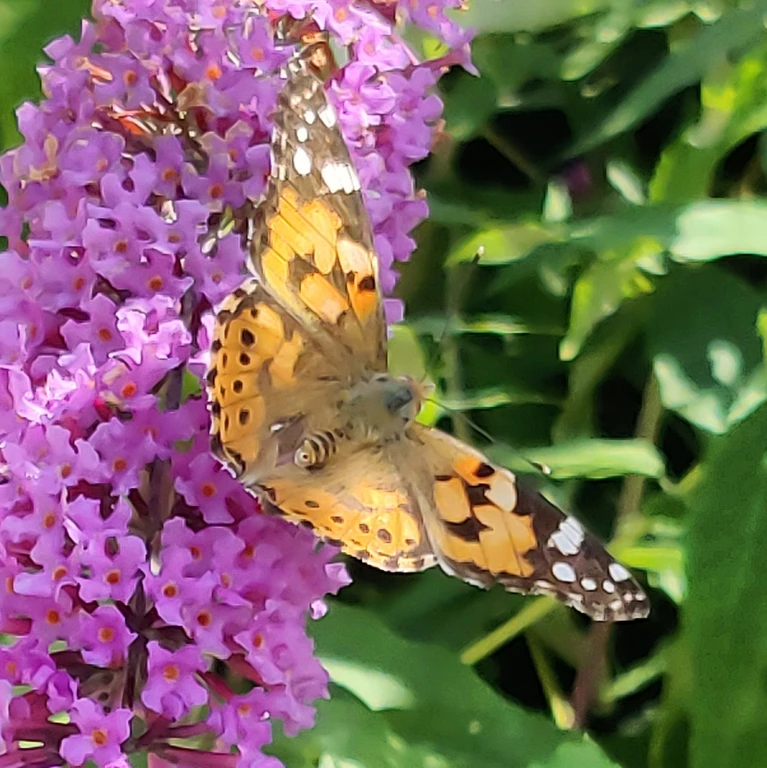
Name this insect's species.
Vanessa cardui
